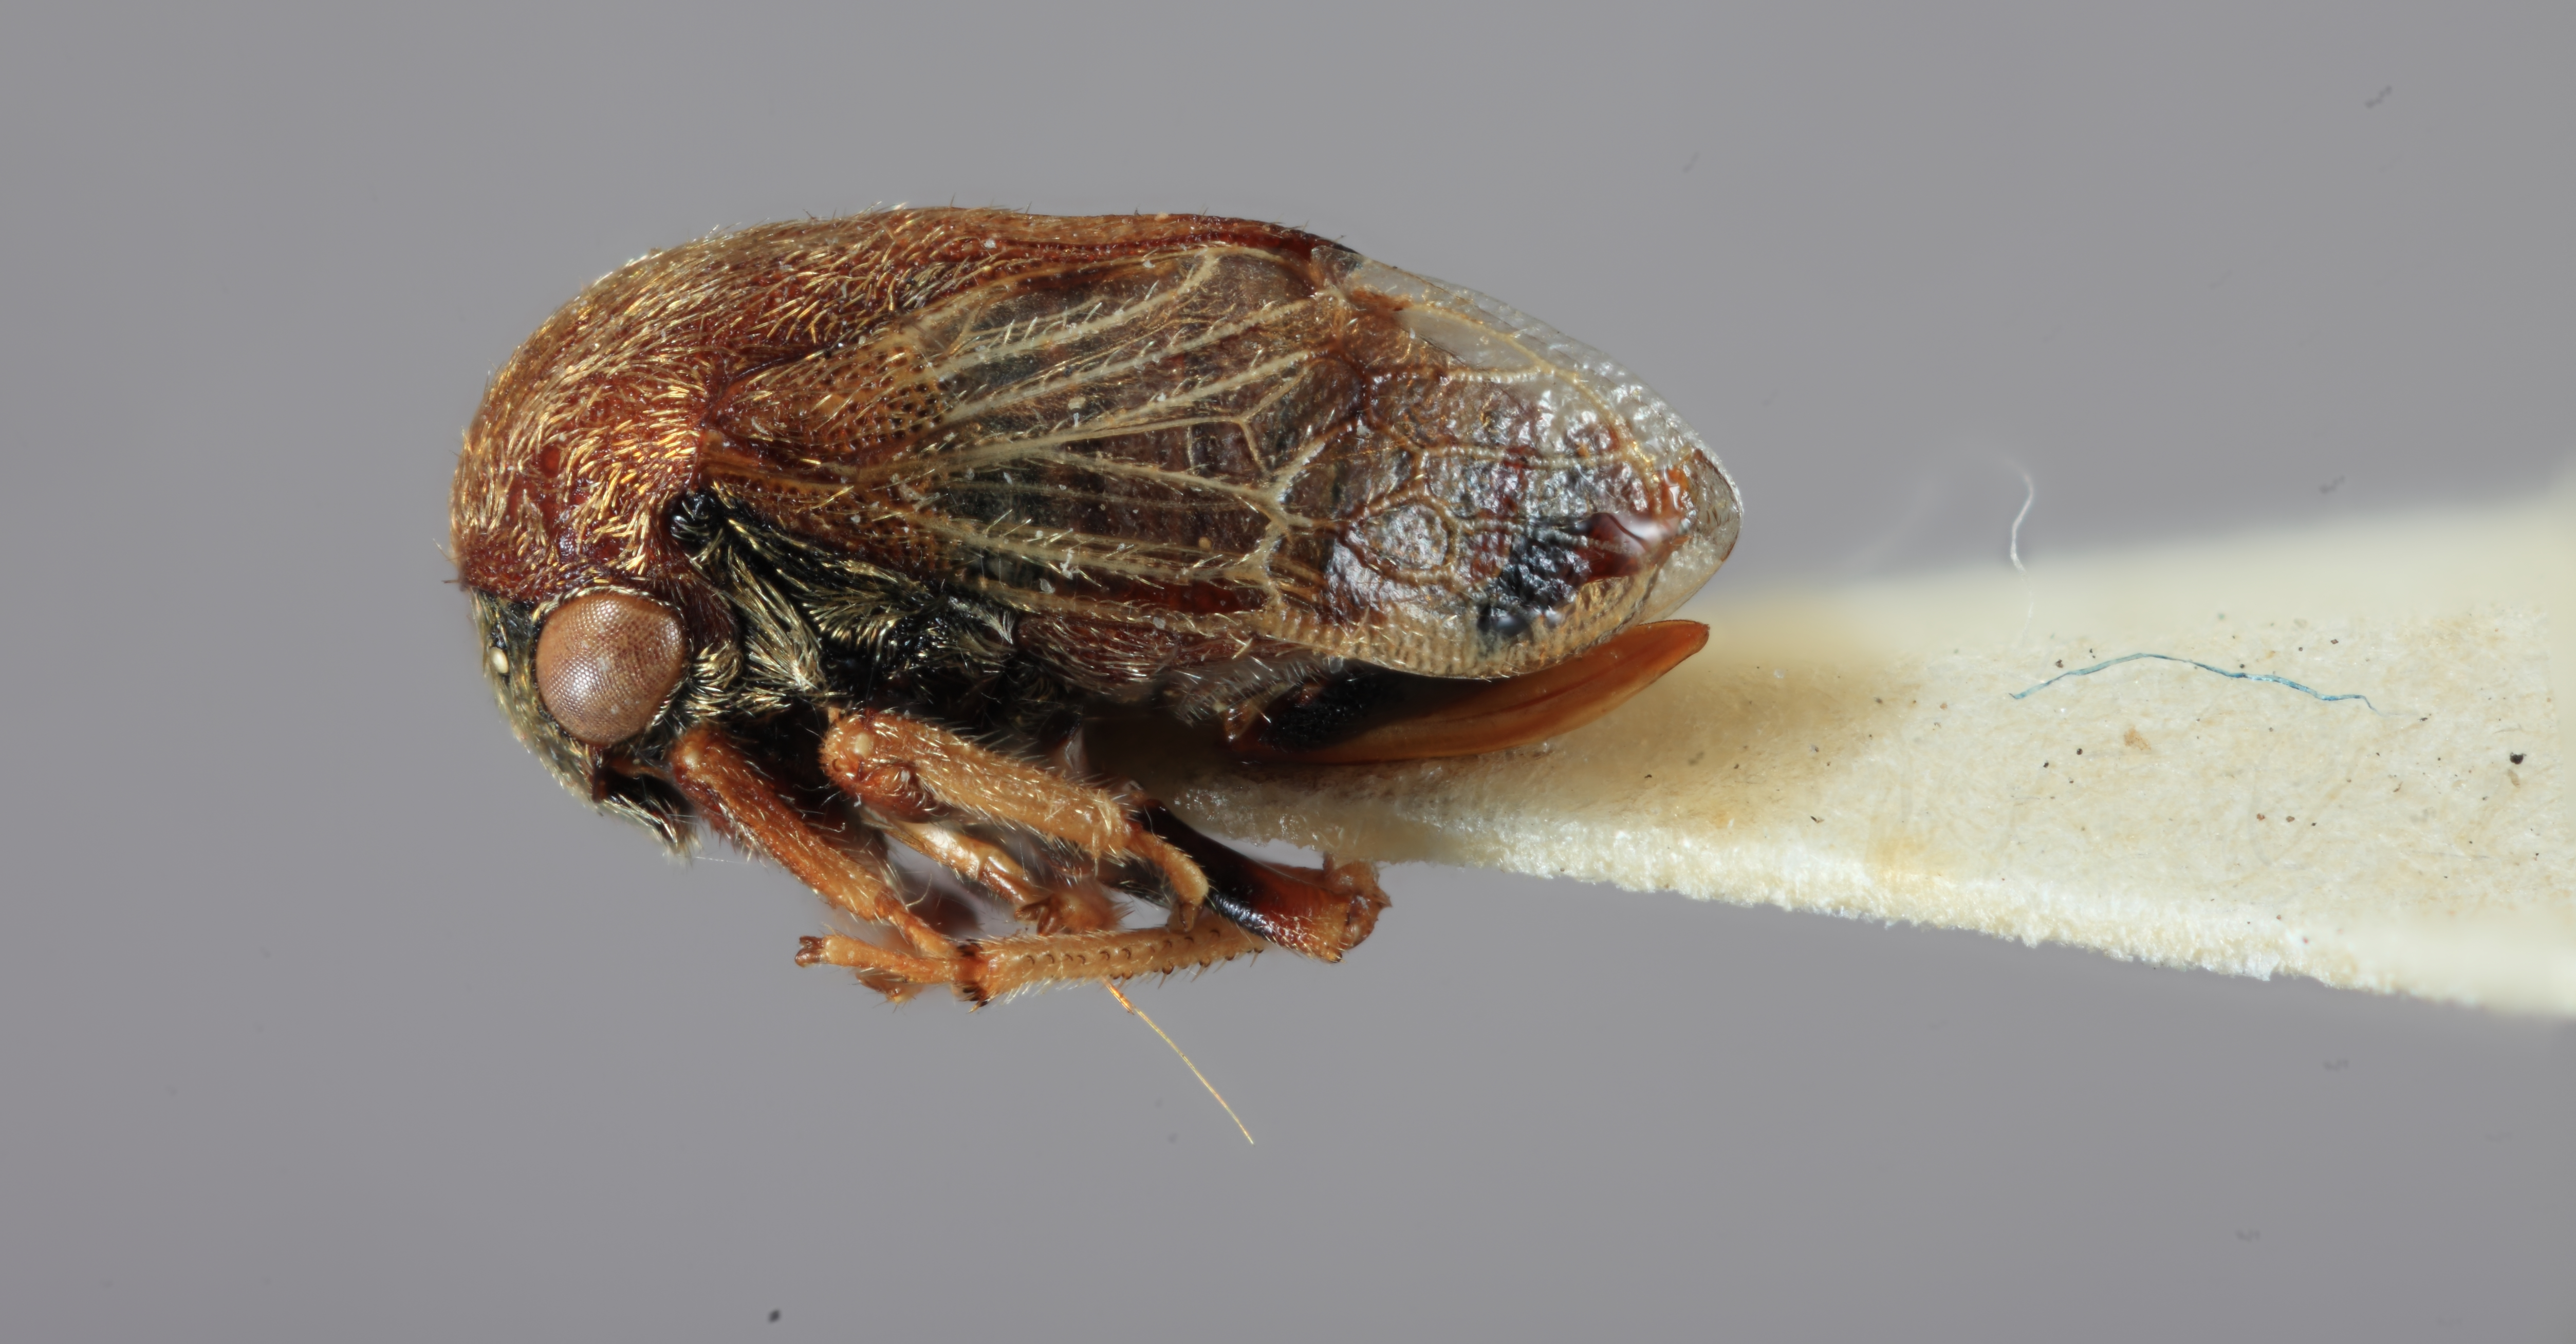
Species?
Gargara tonkini
